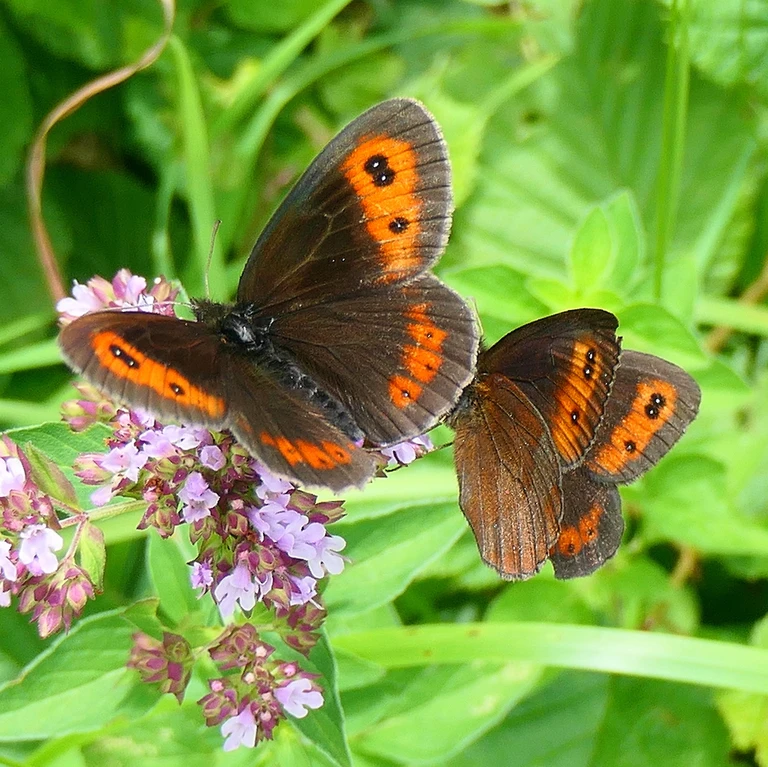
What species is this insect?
Erebia aethiops
